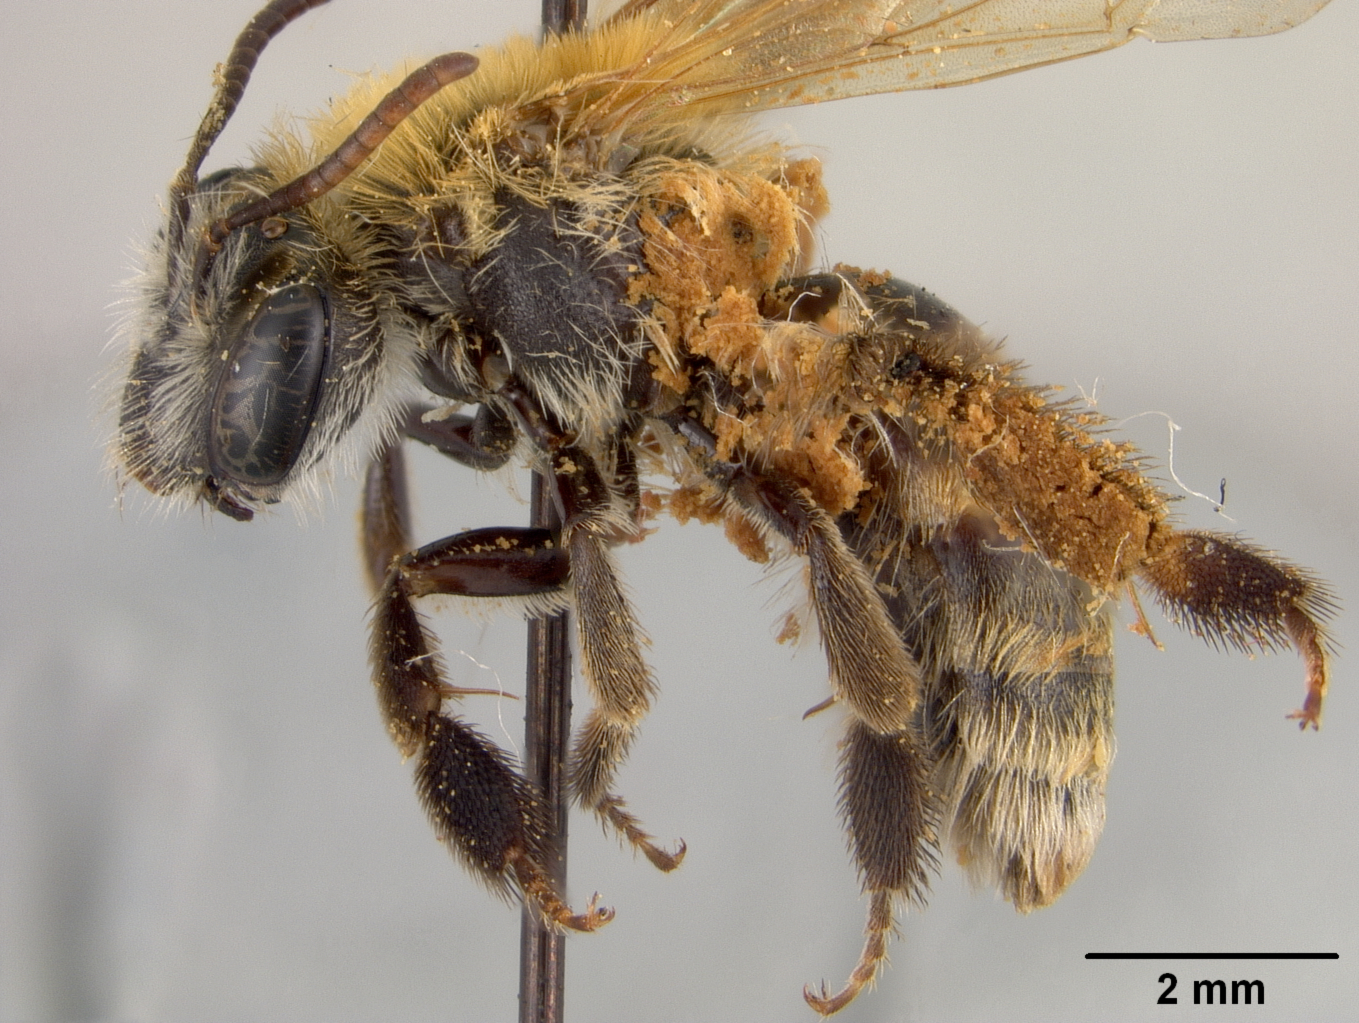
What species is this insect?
Andrena amarilla
